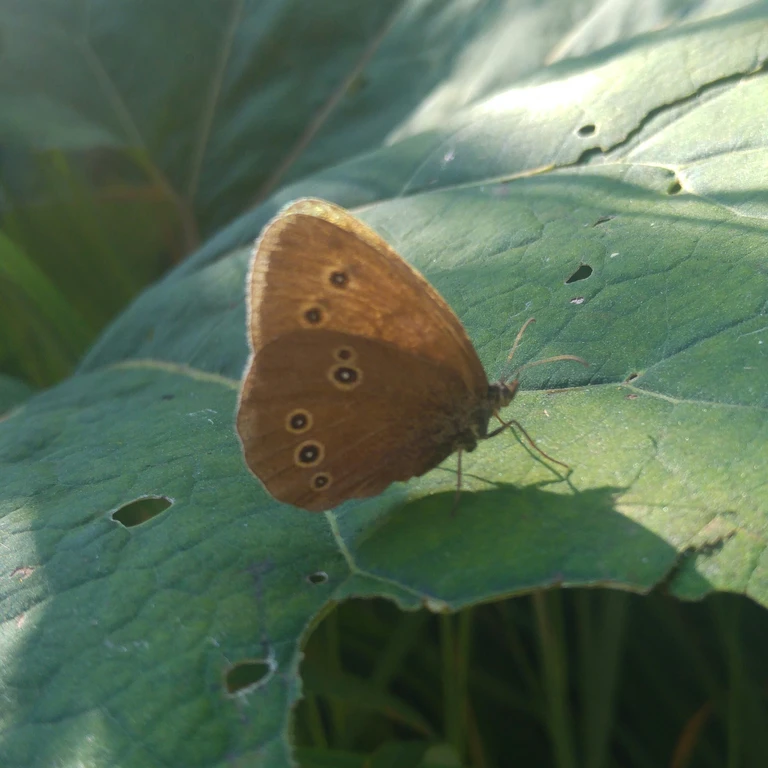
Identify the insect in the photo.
Aphantopus hyperantus
